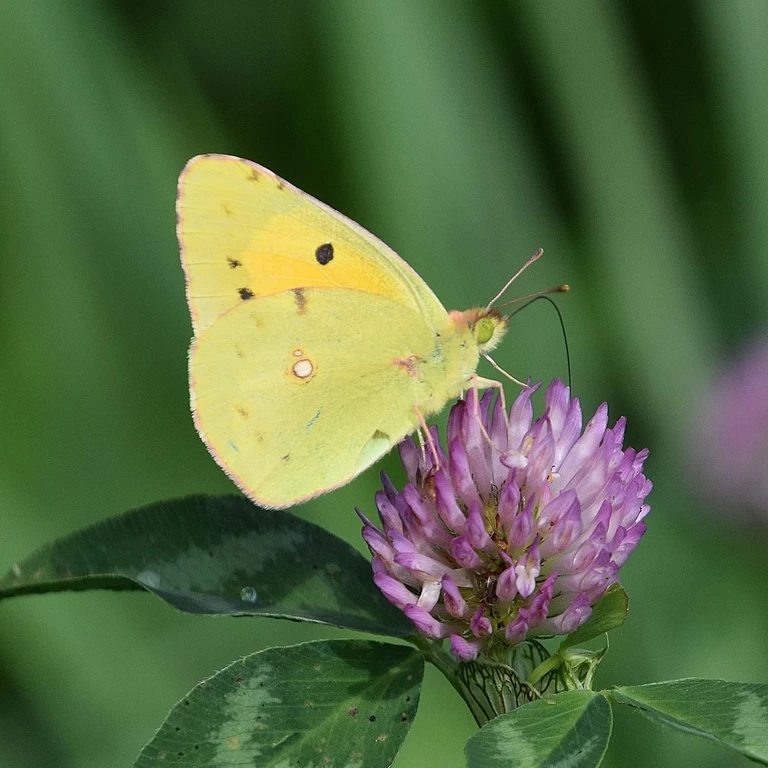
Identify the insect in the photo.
Colias croceus
